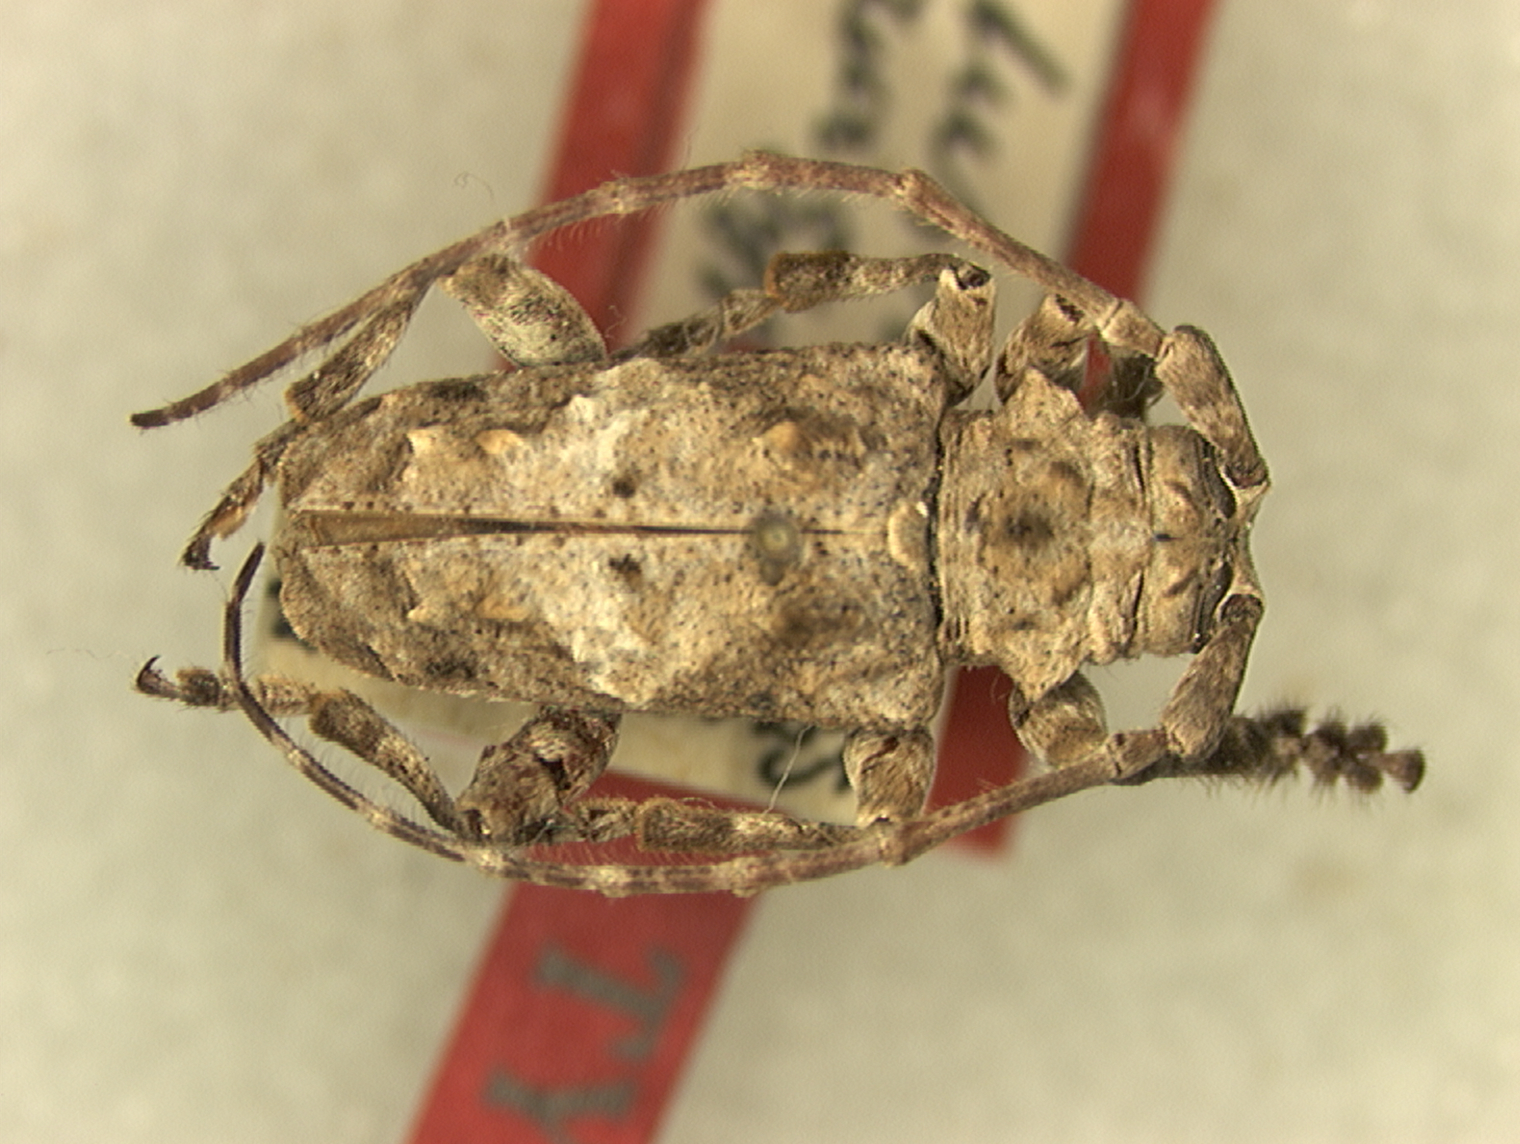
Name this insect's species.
Idactus rusticus (also Trachytus rusticus)
